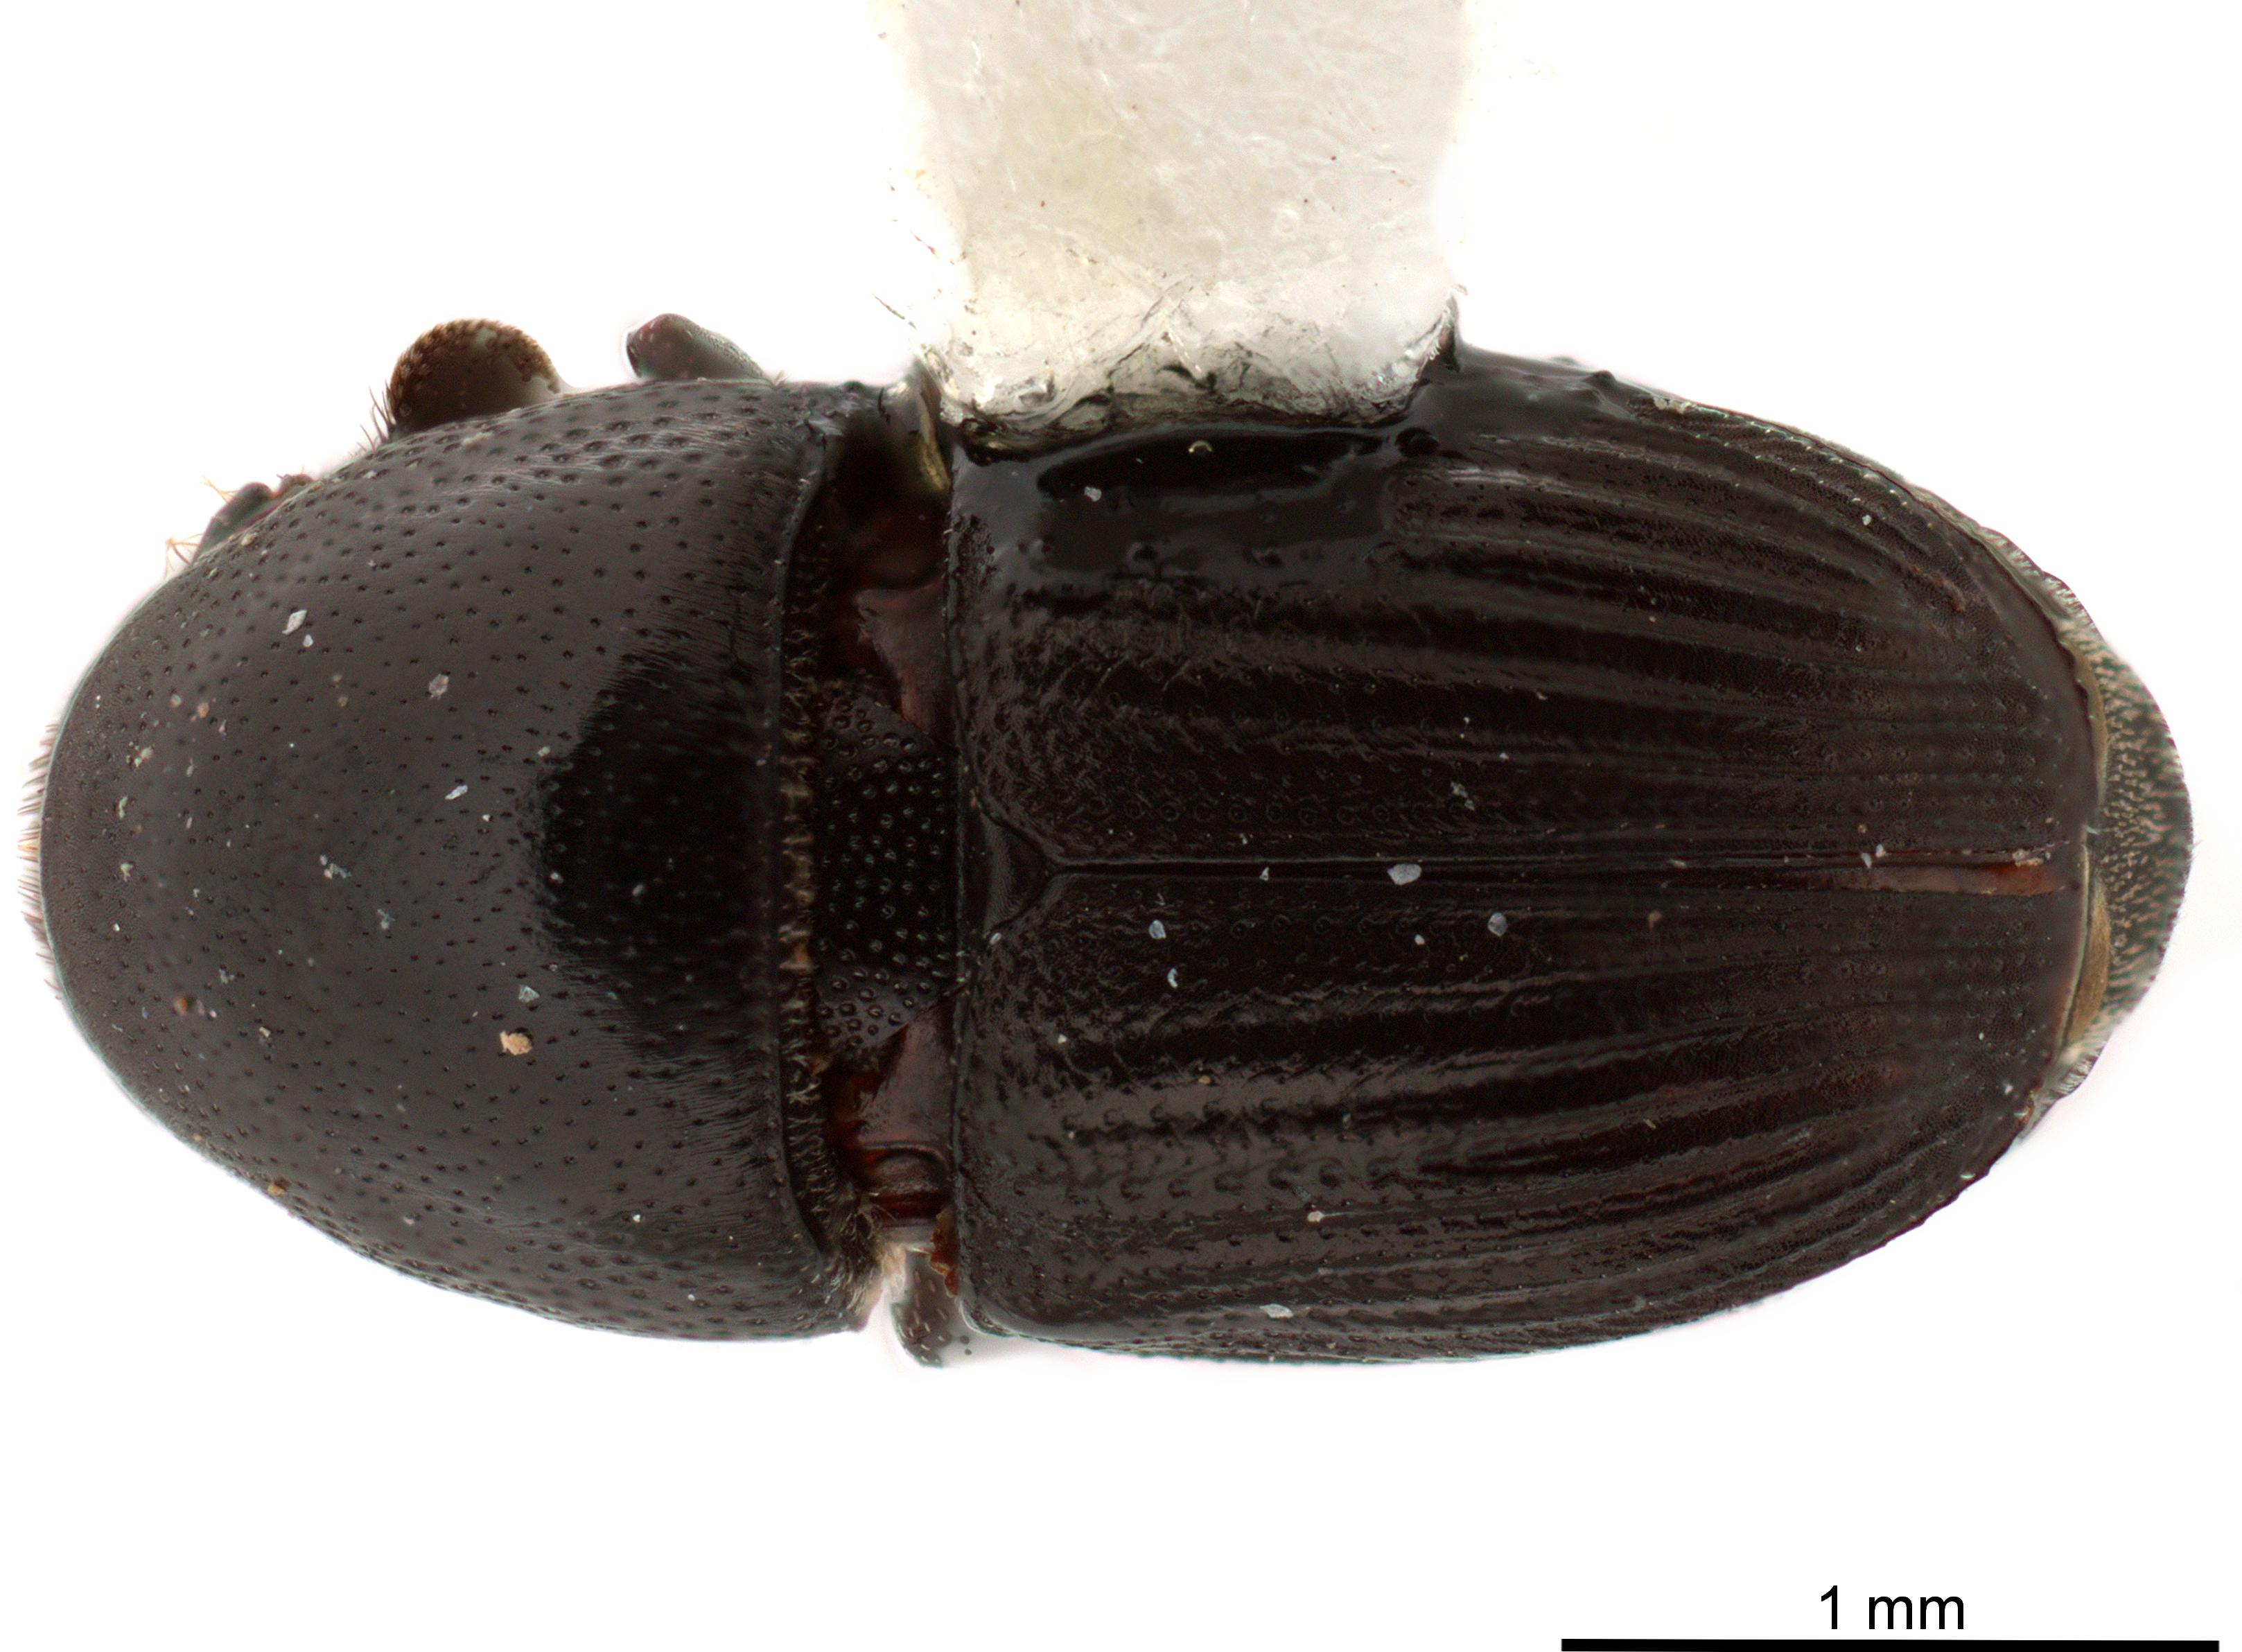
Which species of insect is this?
Ceratolepis insignis
